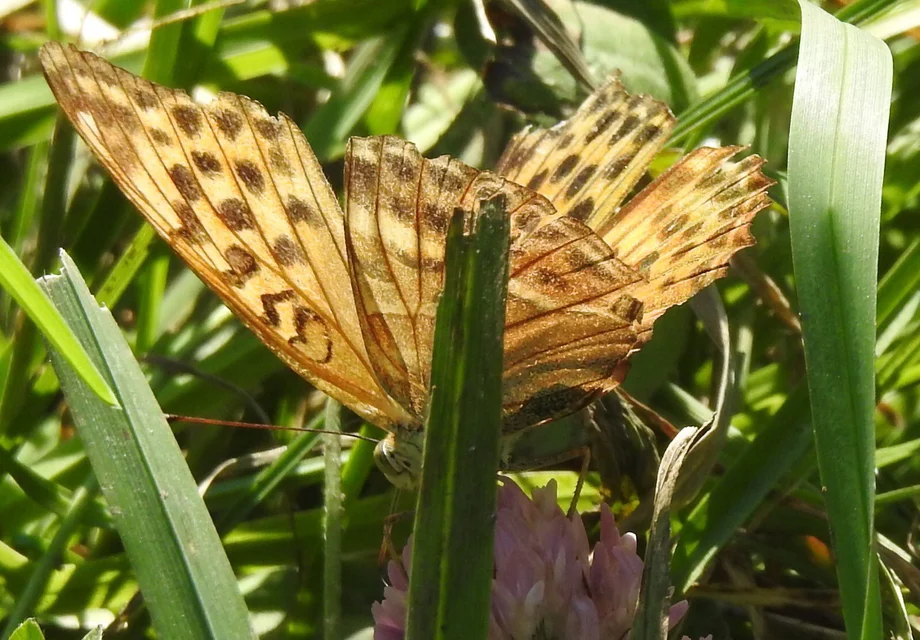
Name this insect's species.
Argynnis paphia
